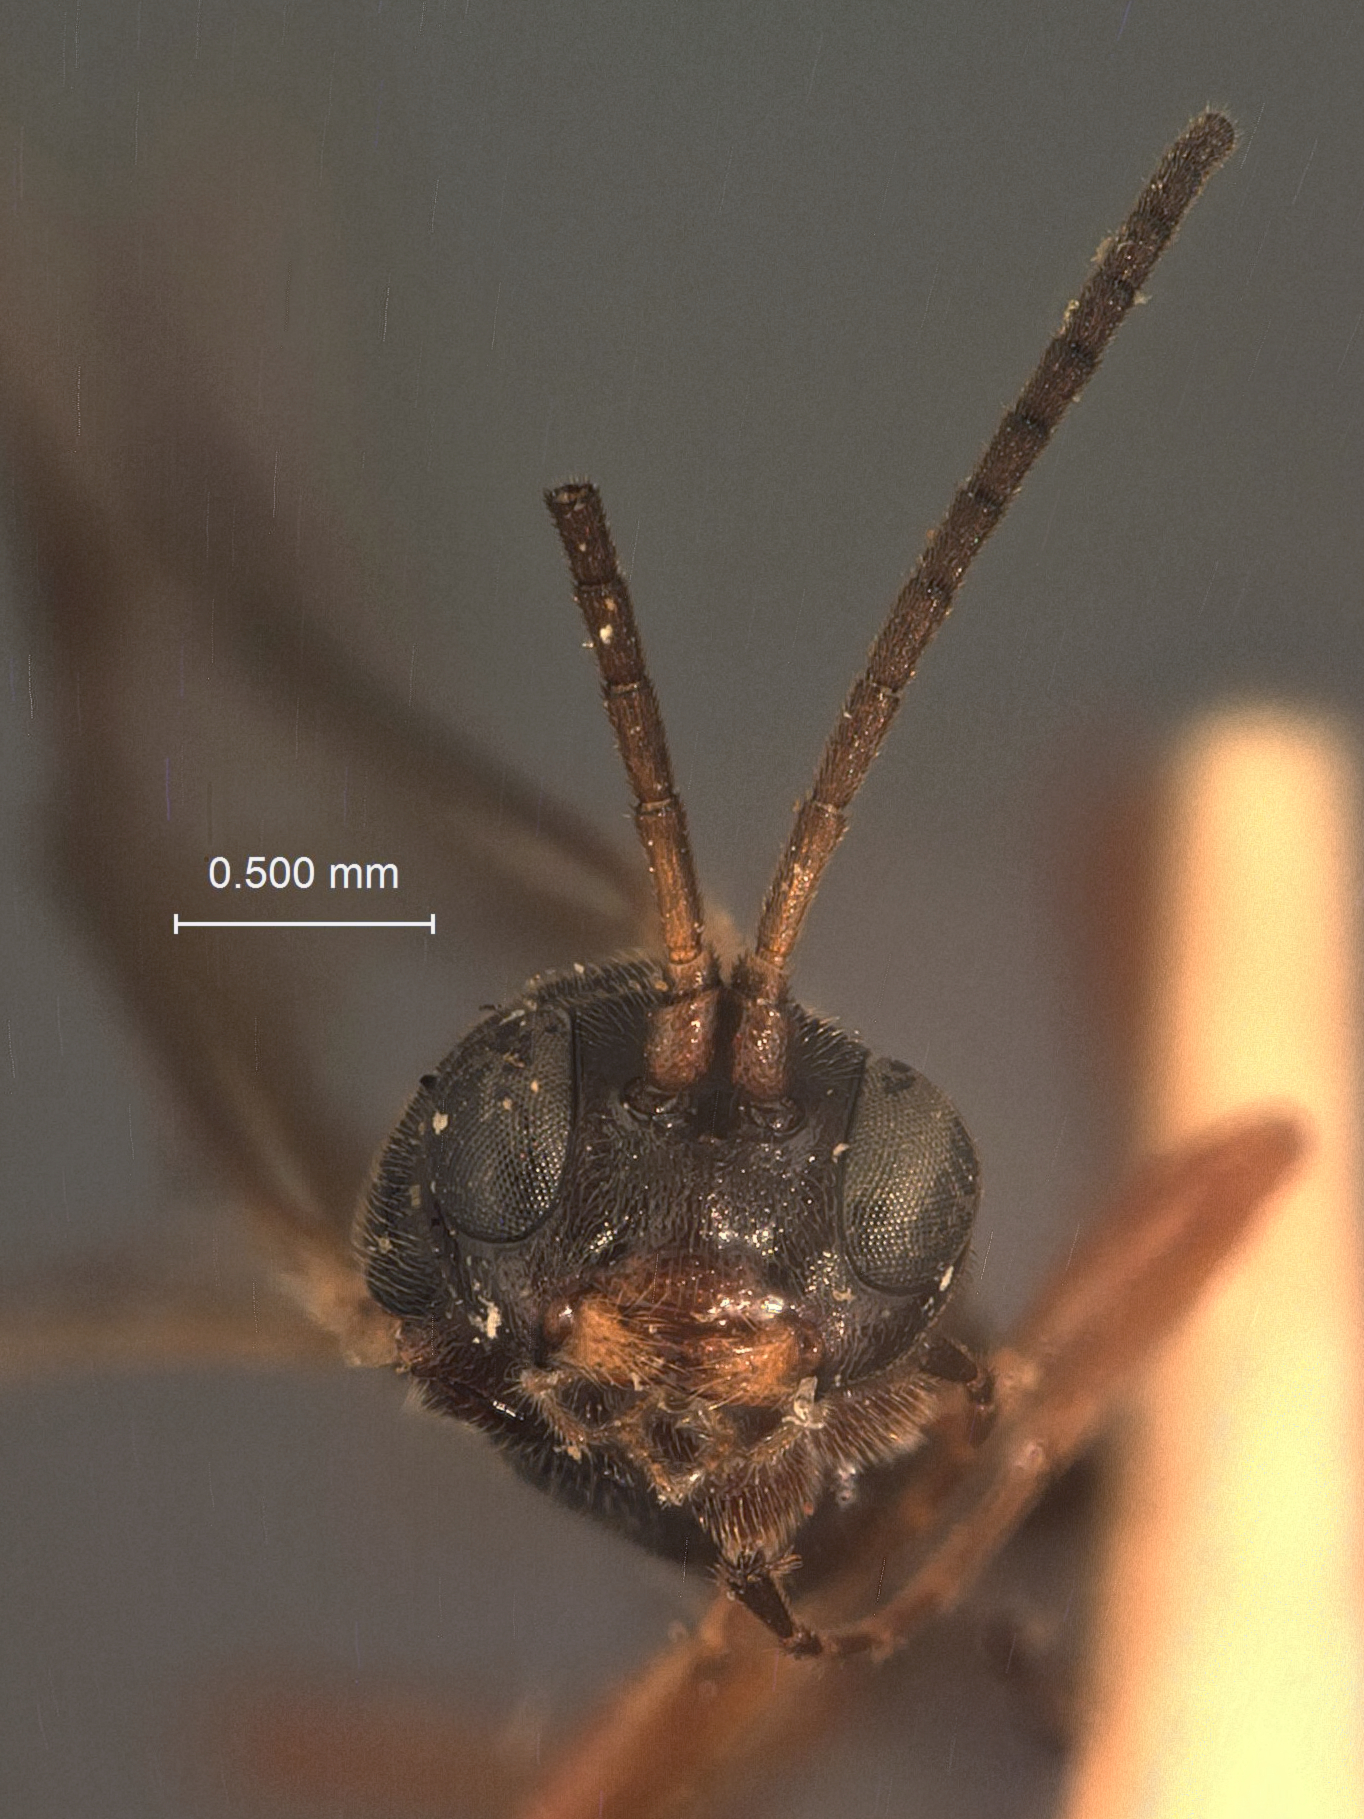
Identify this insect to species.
Atractodes ashmeadi
